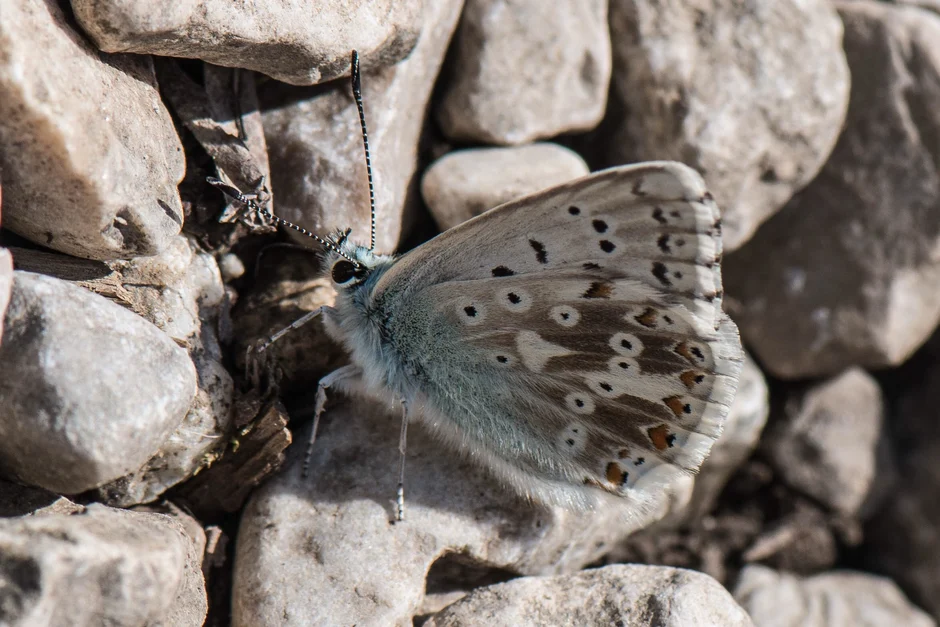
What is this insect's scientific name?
Lysandra coridon
